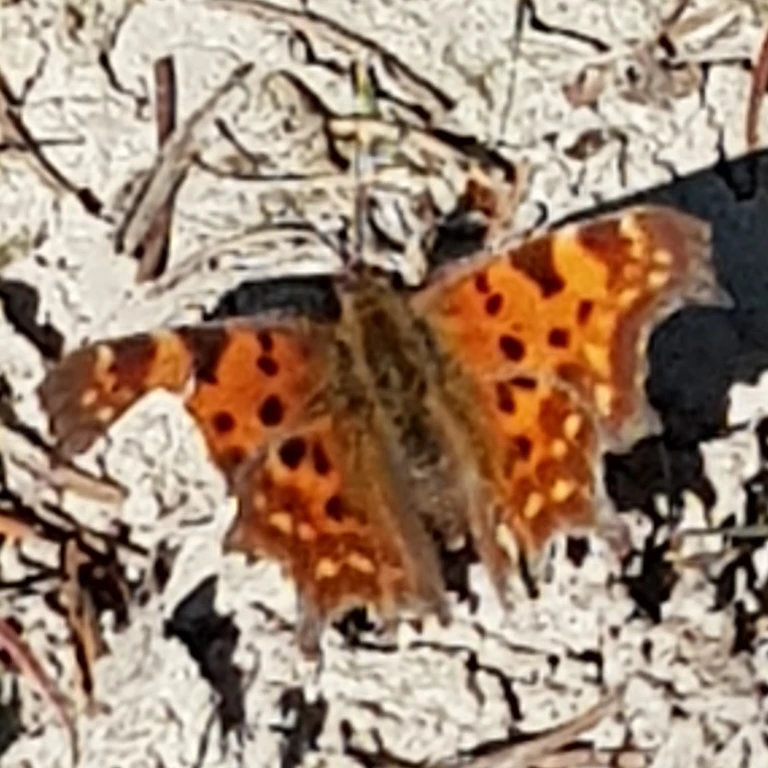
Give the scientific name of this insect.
Polygonia c-album
